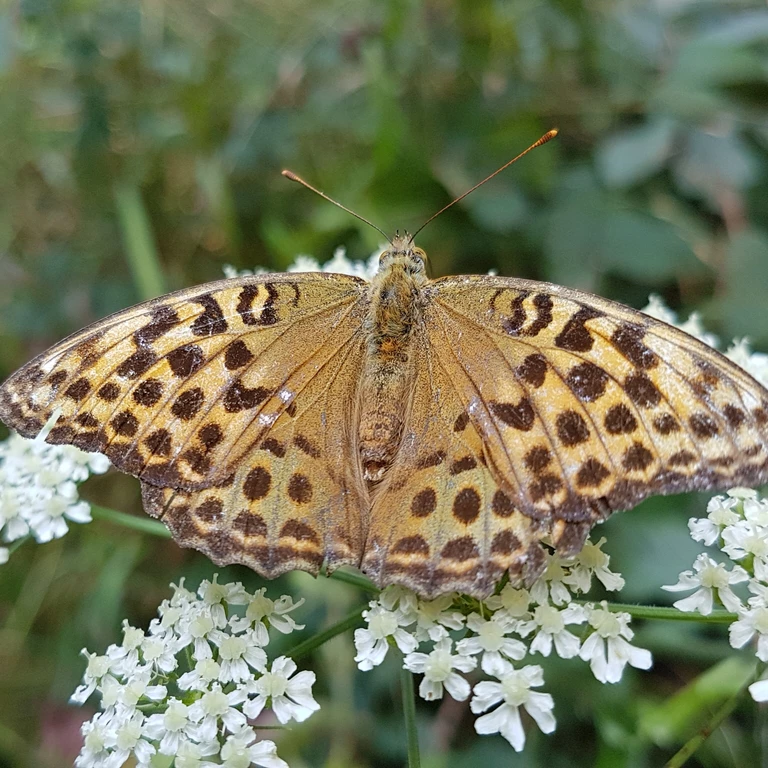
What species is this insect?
Argynnis paphia
